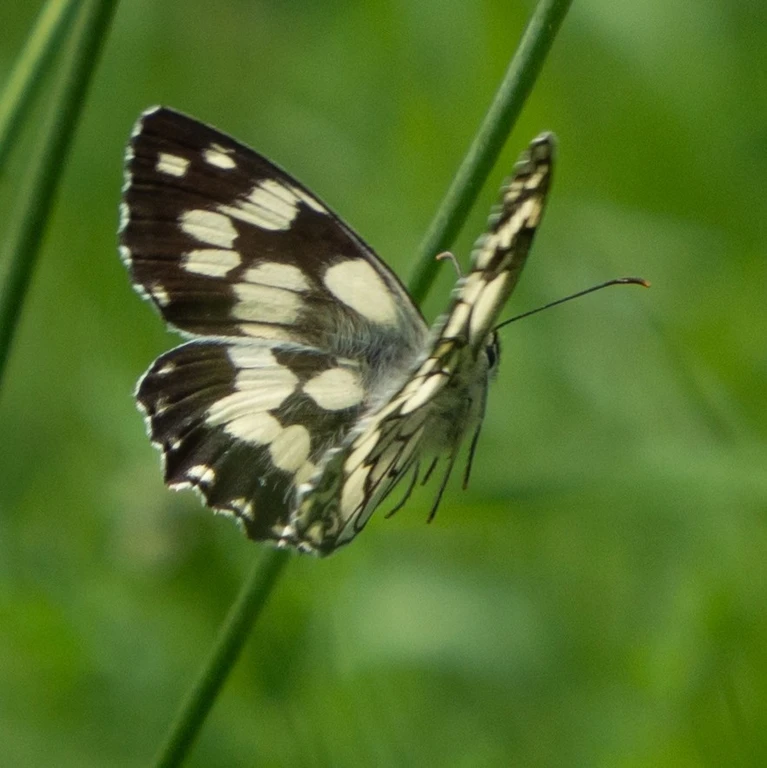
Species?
Melanargia galathea
